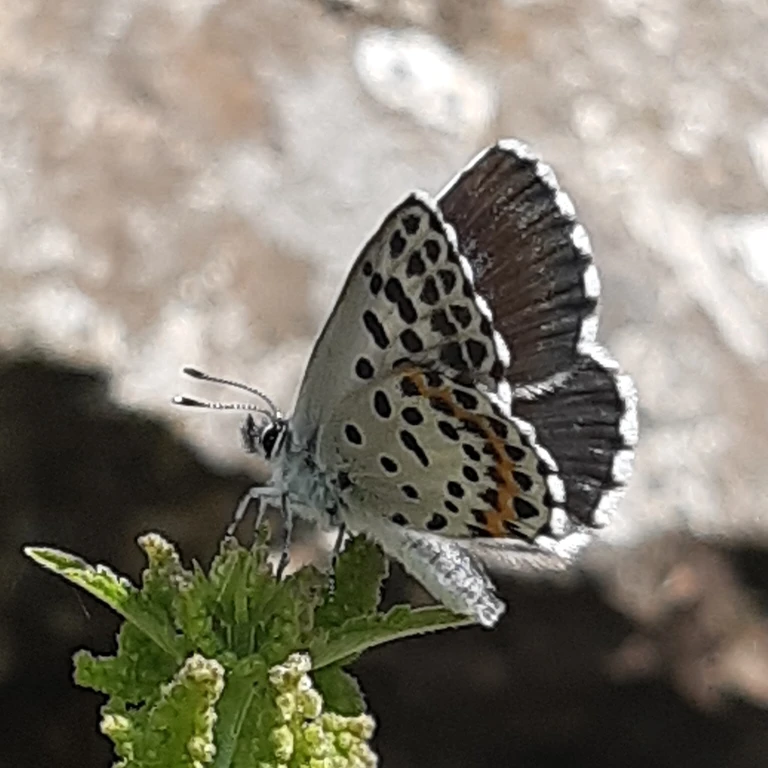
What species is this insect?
Scolitantides orion
